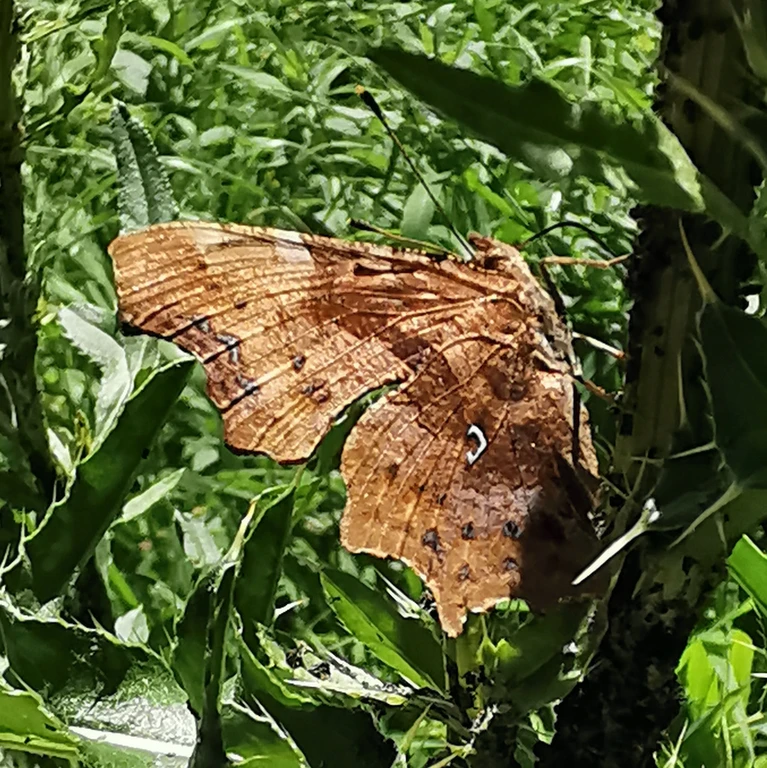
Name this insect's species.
Polygonia c-album
